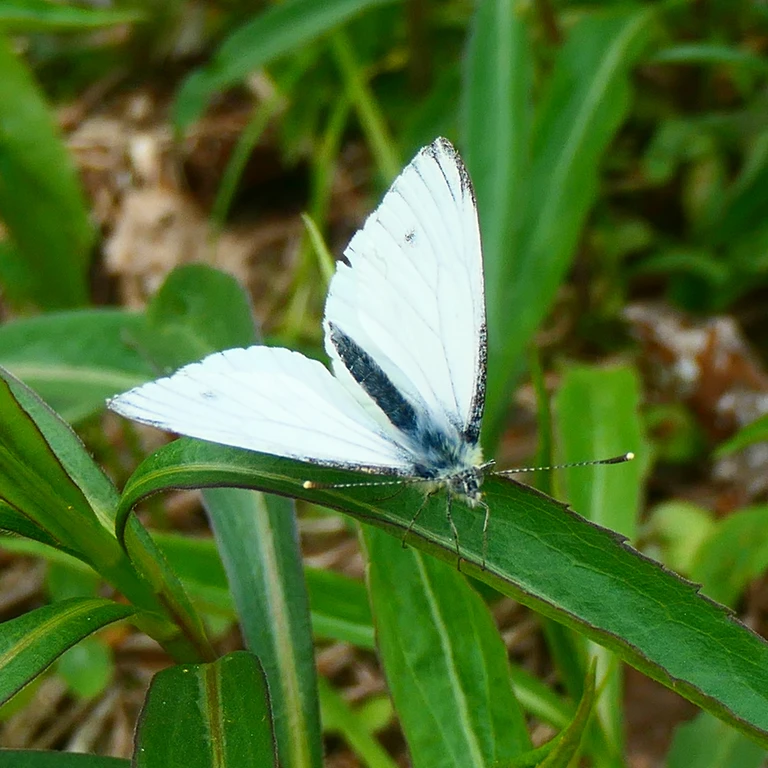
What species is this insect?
Pieris napi
